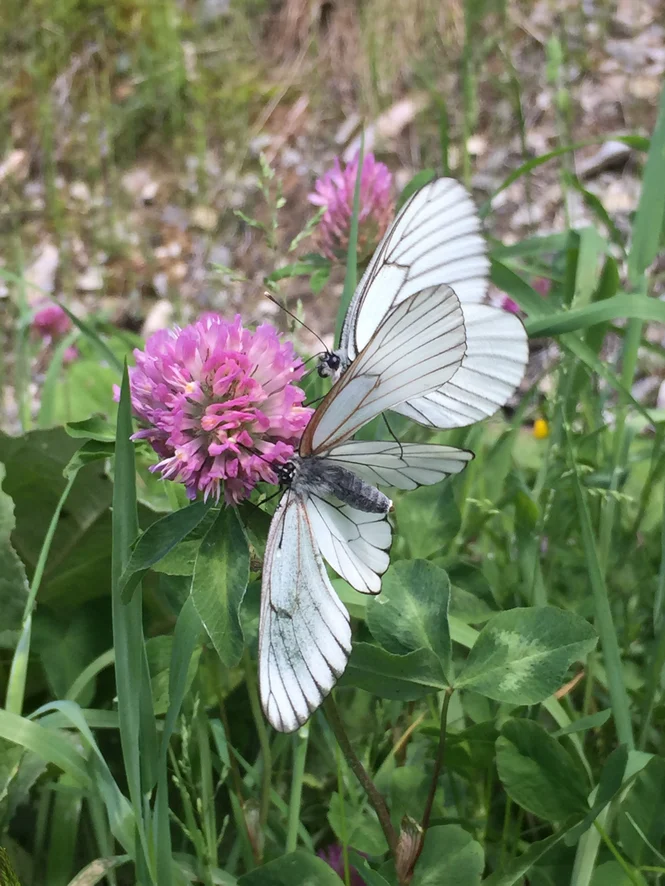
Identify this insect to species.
Aporia crataegi
